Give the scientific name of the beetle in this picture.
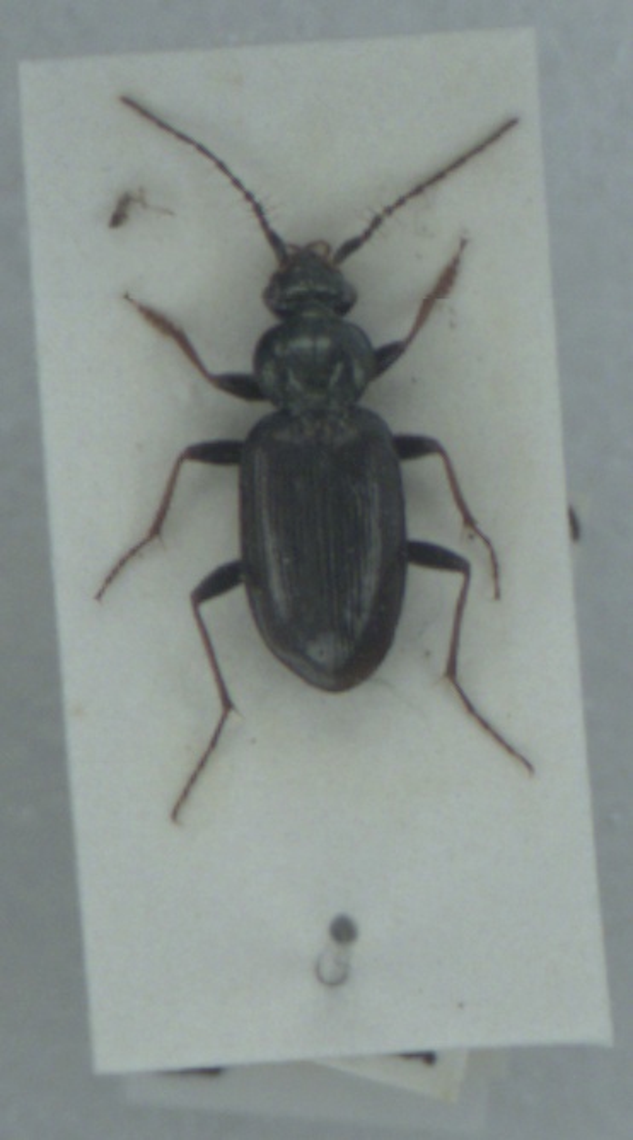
Loricera pilicornis
